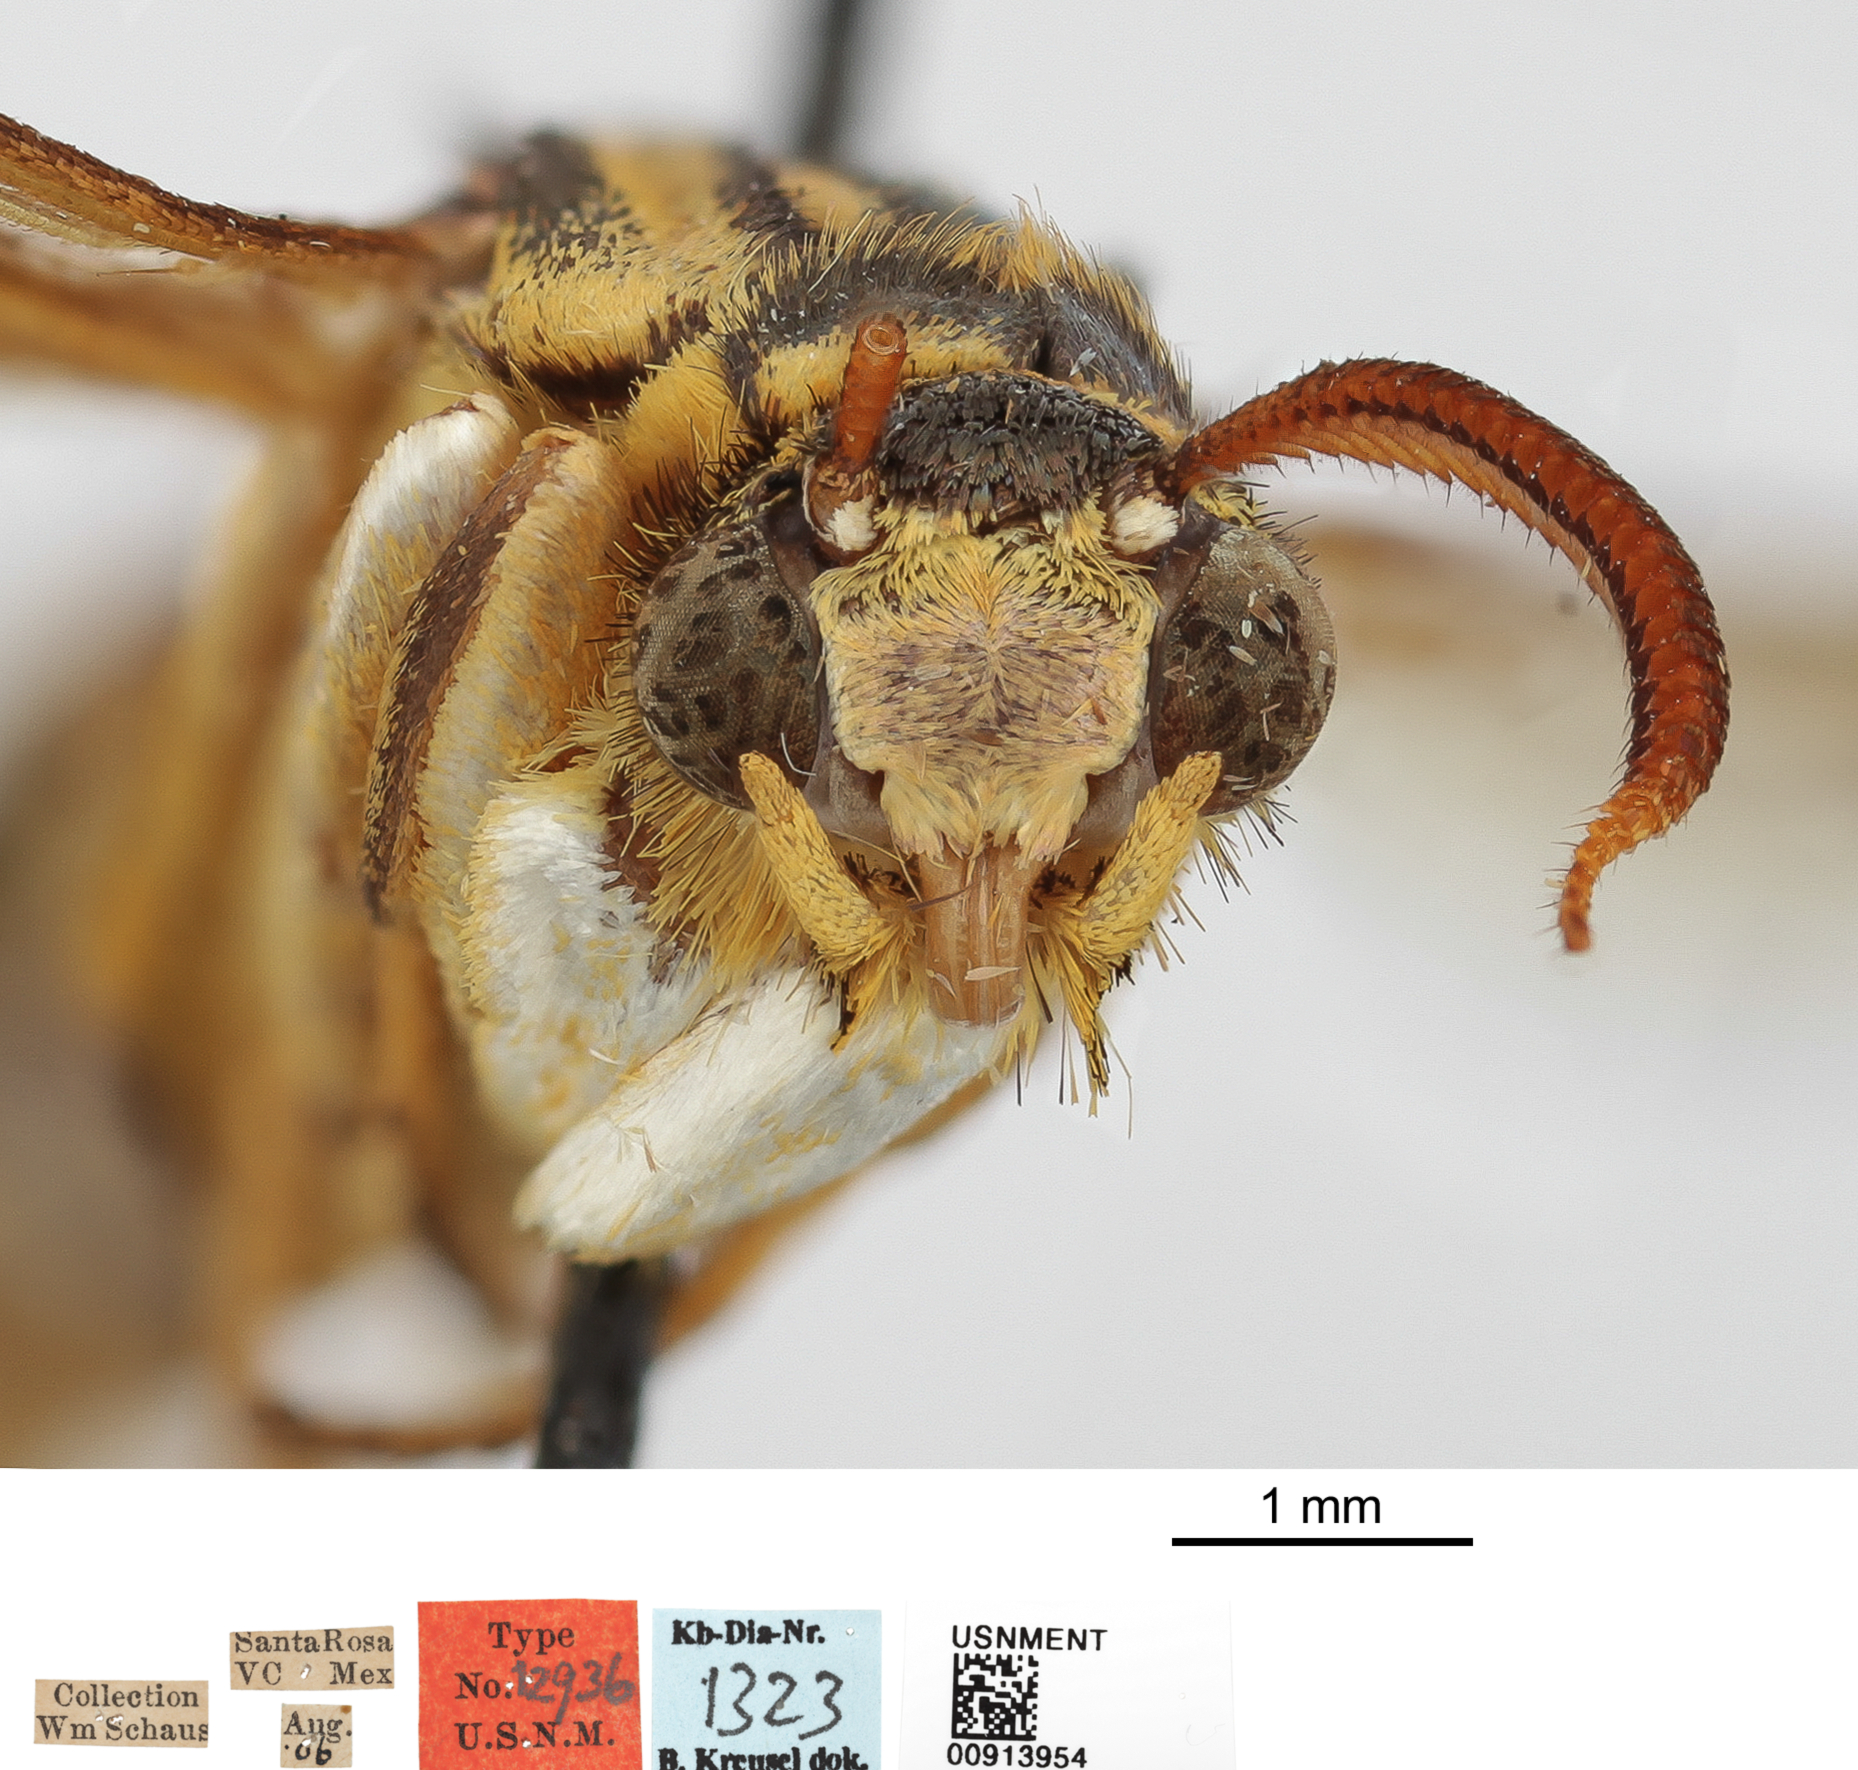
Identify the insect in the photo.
Pseudosphex melanogen
